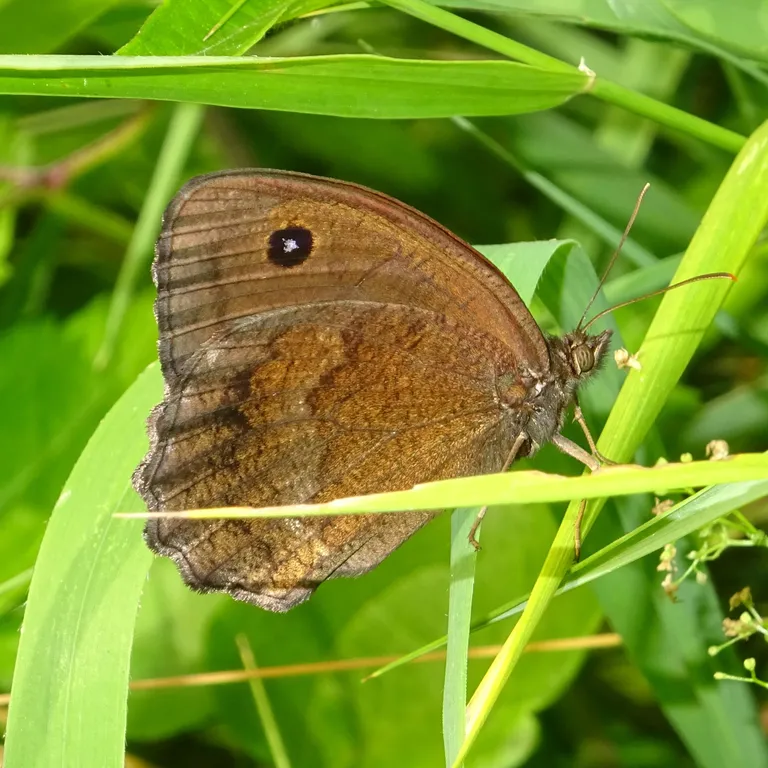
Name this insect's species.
Minois dryas
